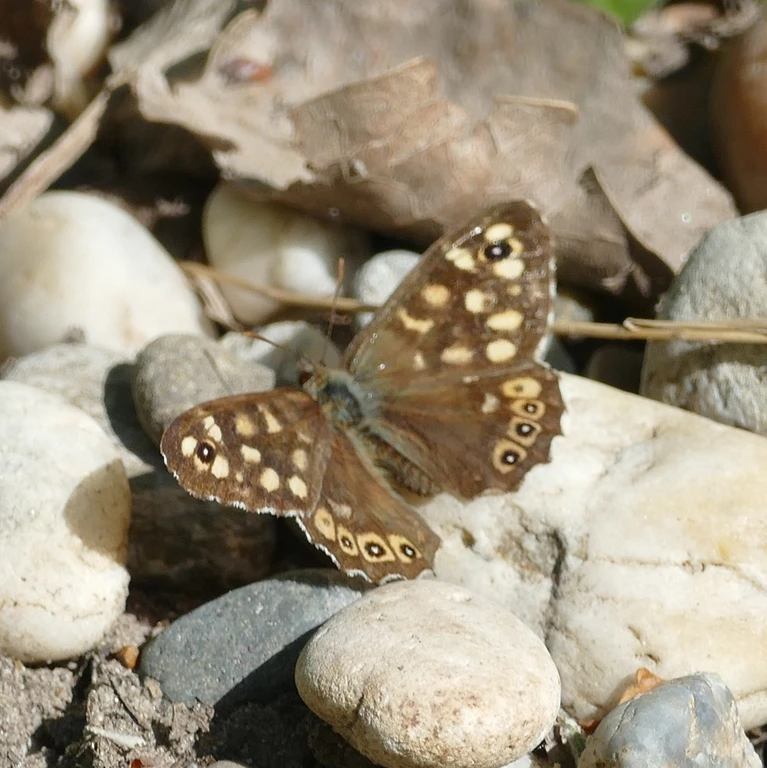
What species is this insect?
Pararge aegeria
